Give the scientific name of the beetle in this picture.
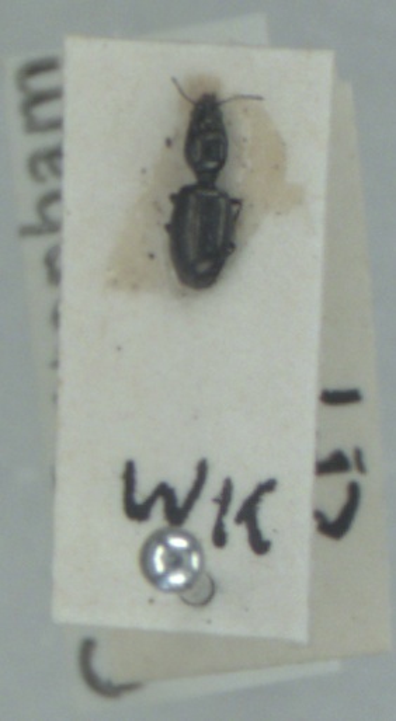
Dyschirius tristis
